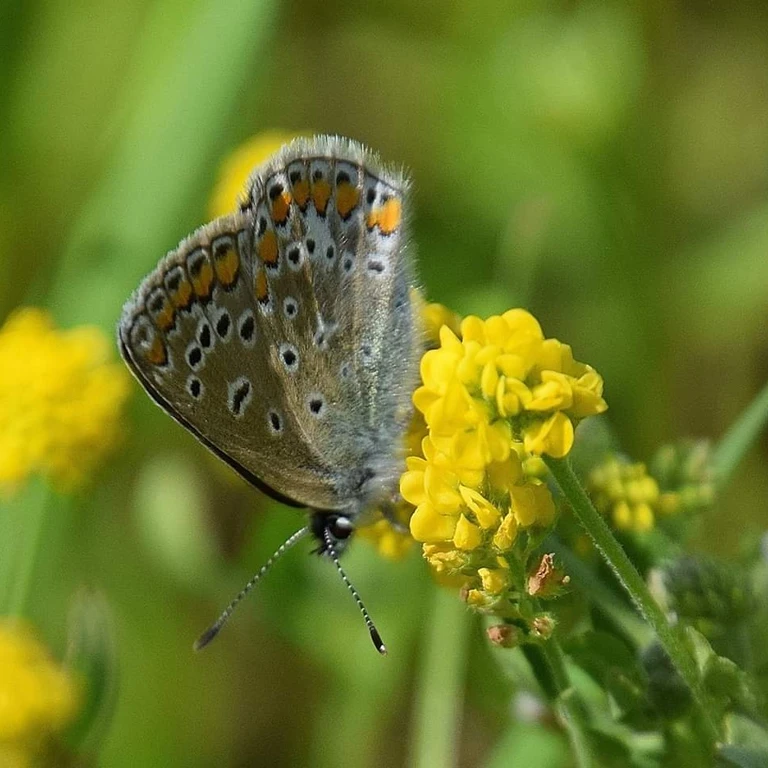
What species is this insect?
Polyommatus icarus
